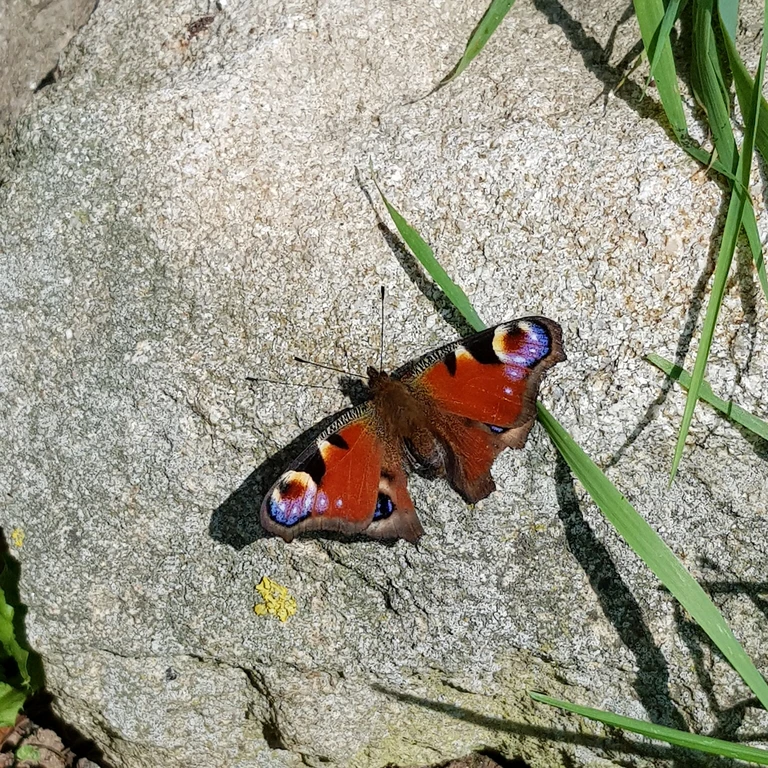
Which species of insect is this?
Aglais io
